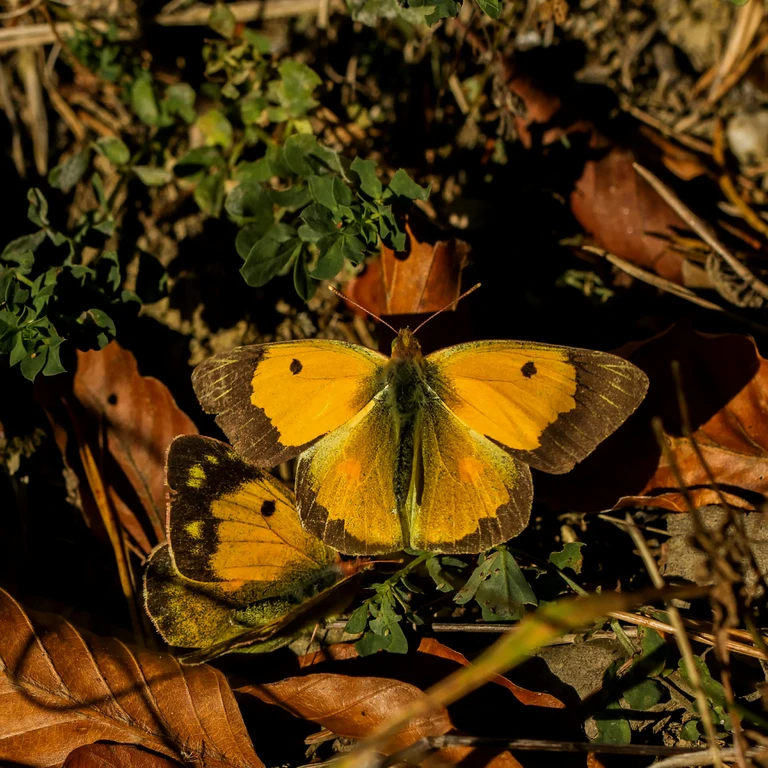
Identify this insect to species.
Colias croceus
